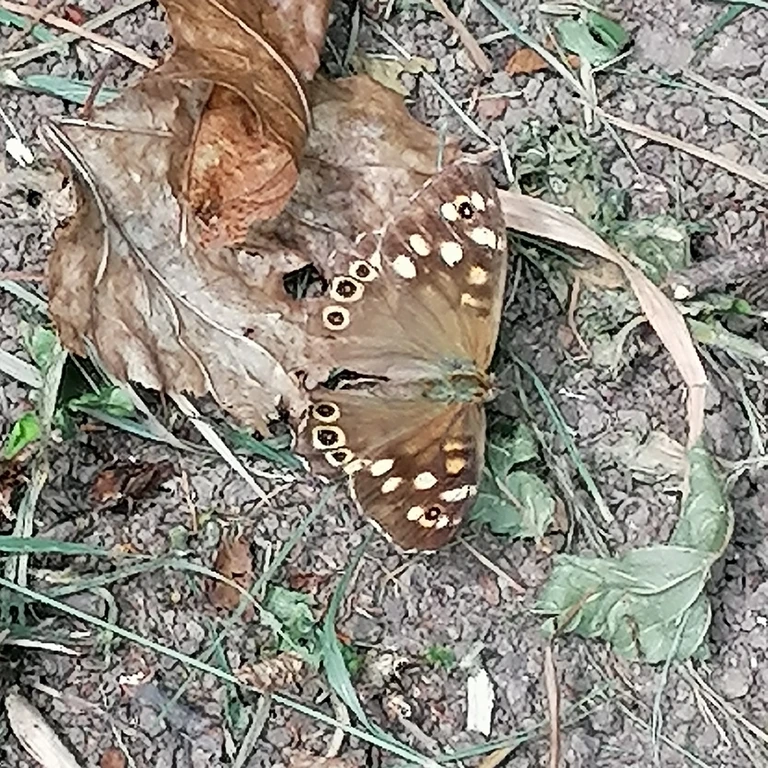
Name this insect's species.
Pararge aegeria
